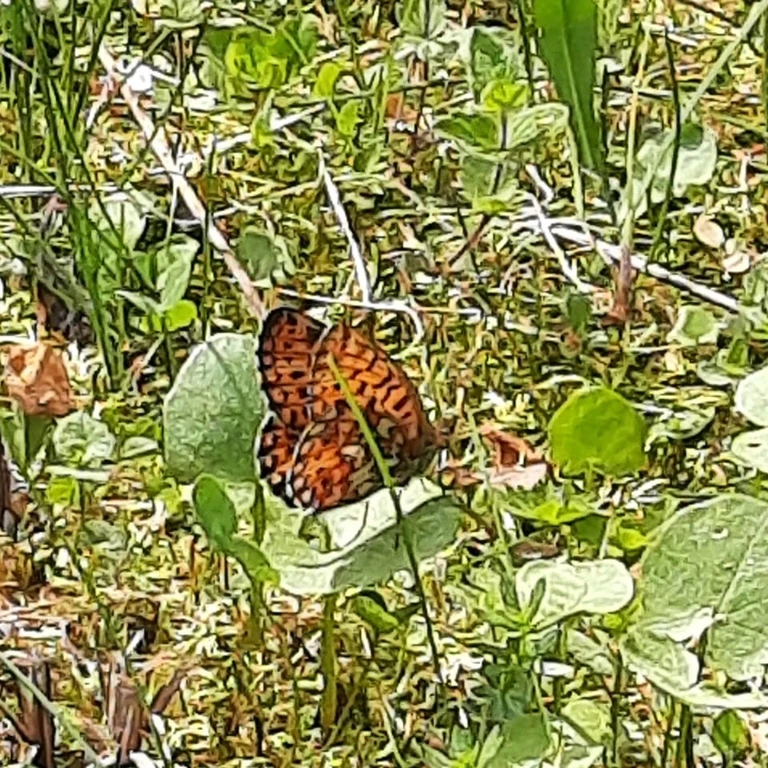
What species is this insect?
Boloria euphrosyne (also Clossiana euphrosyne)
